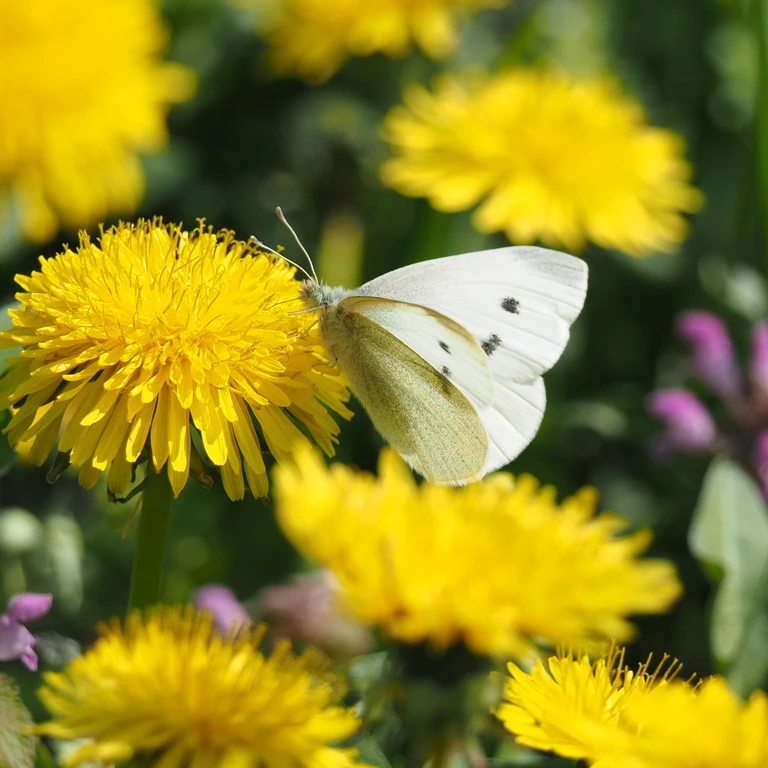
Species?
Pieris rapae
